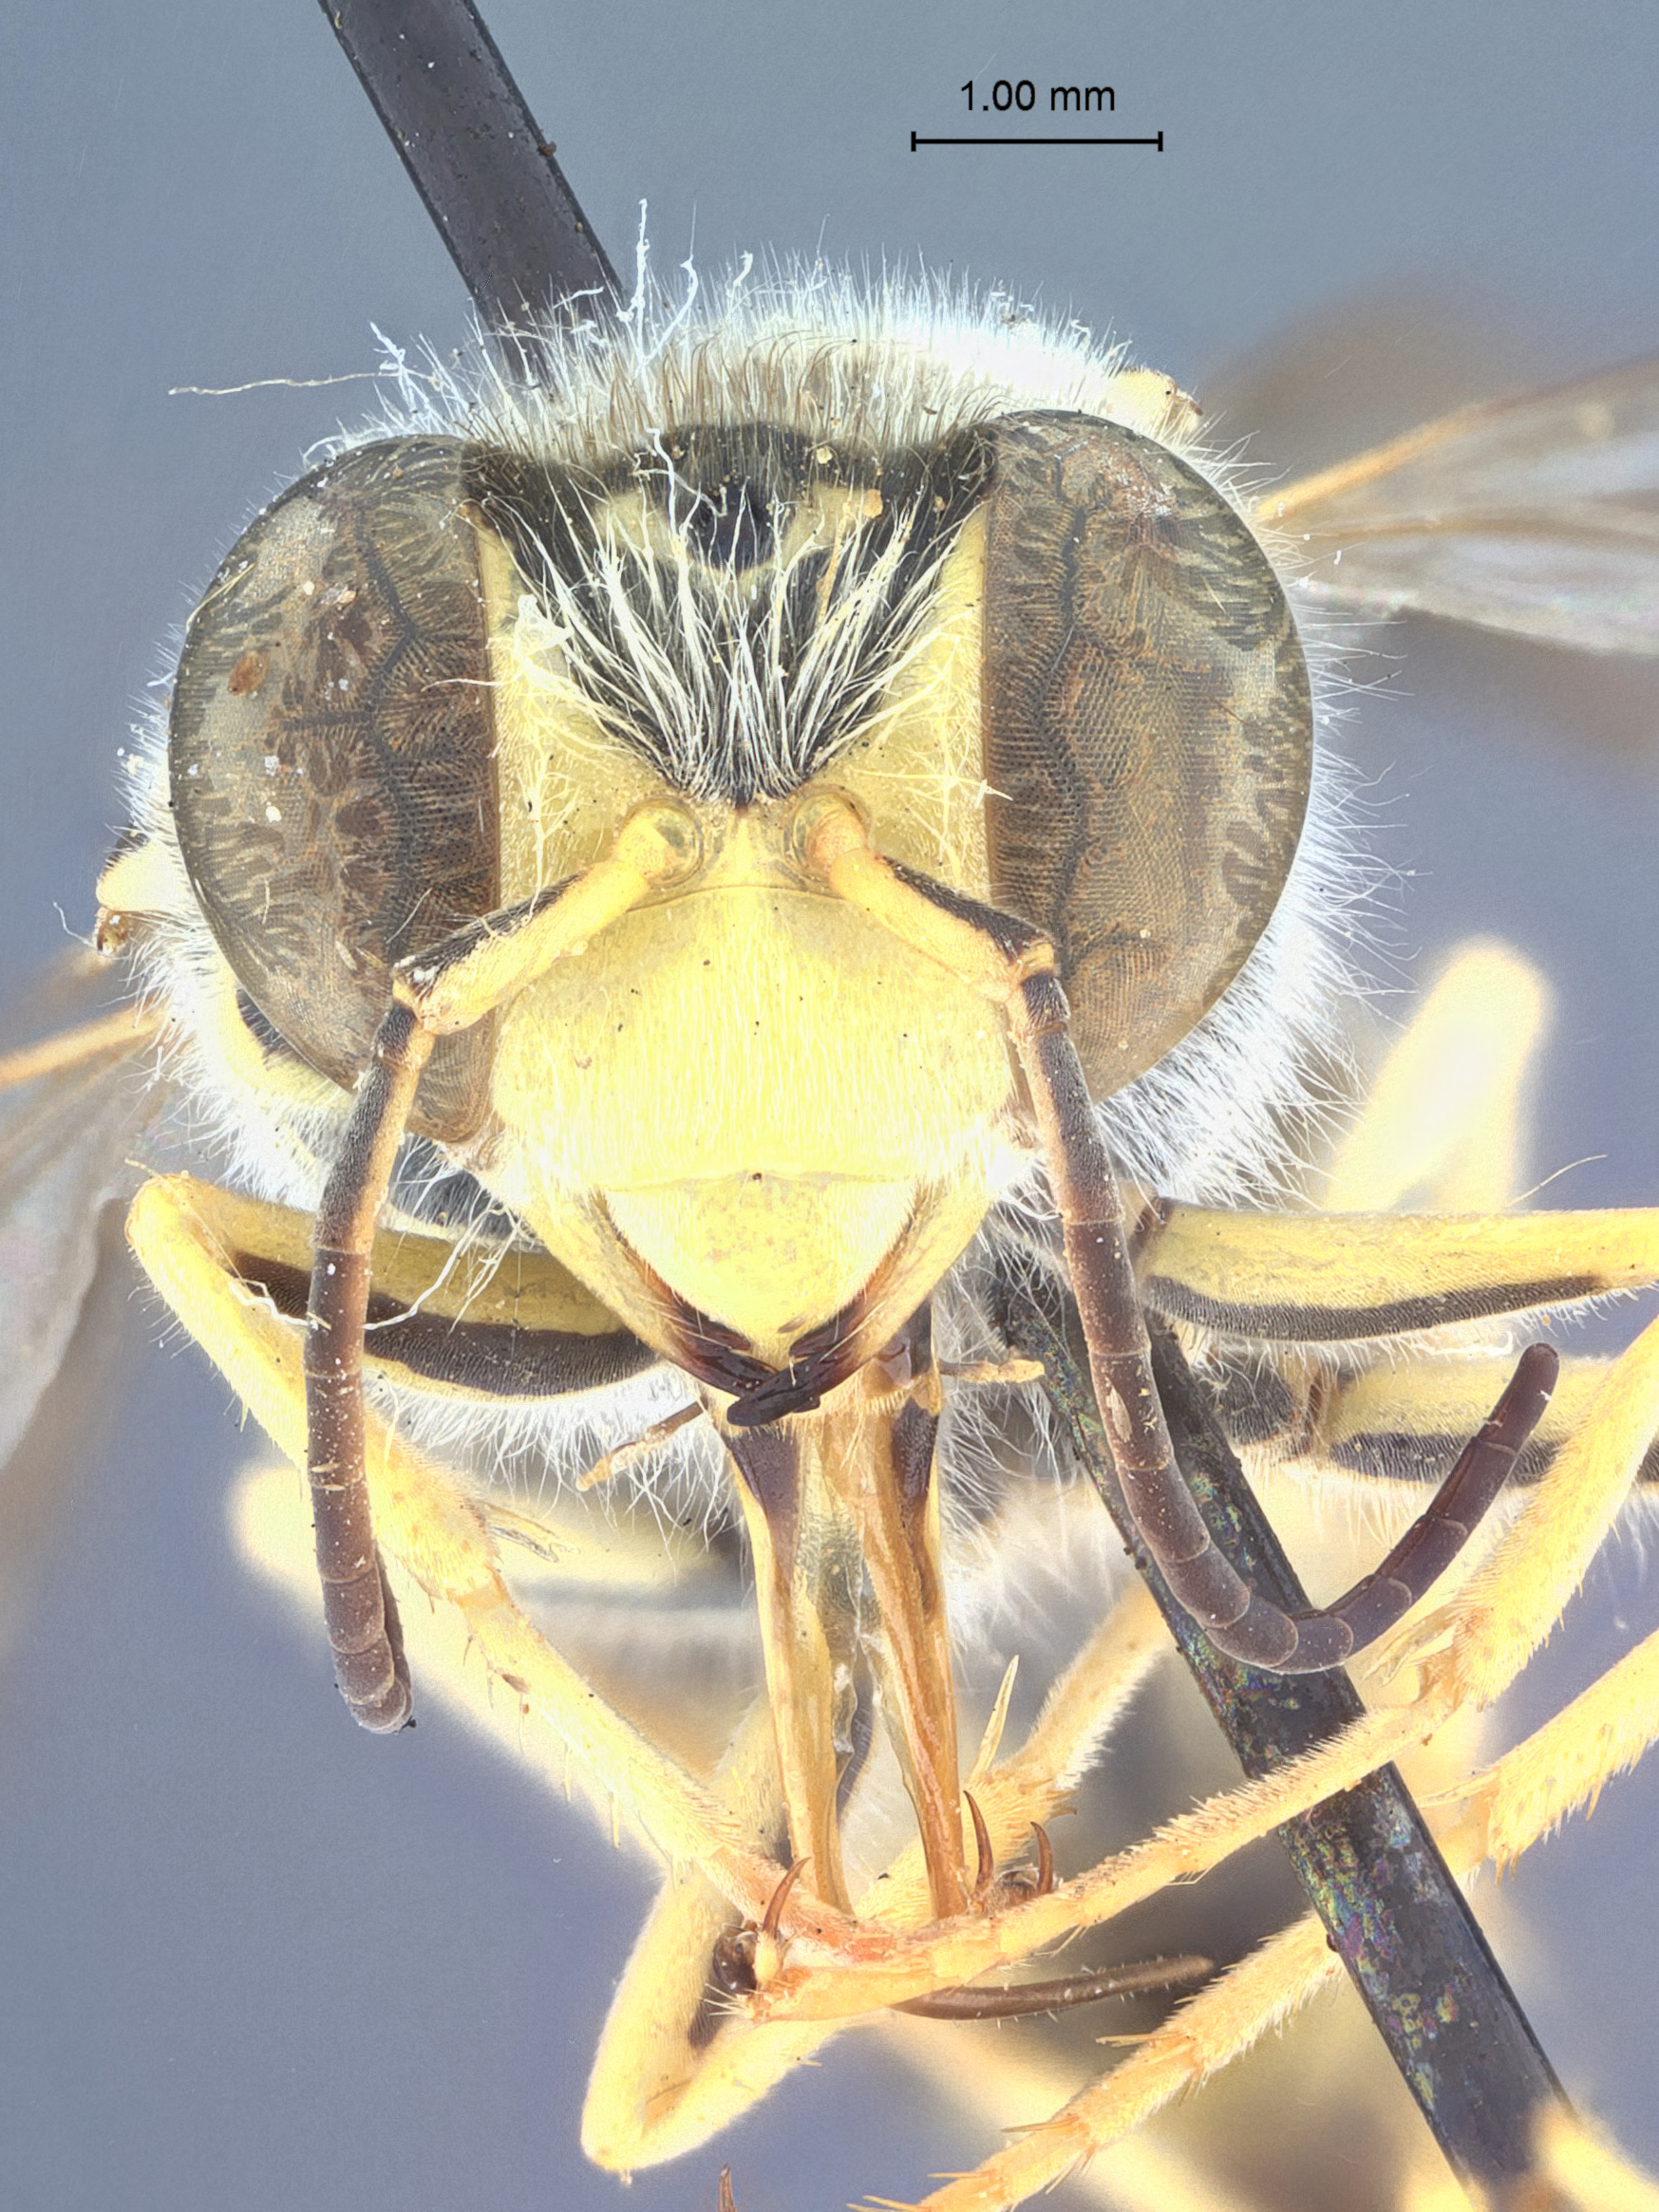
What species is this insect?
Steniolia elegans
